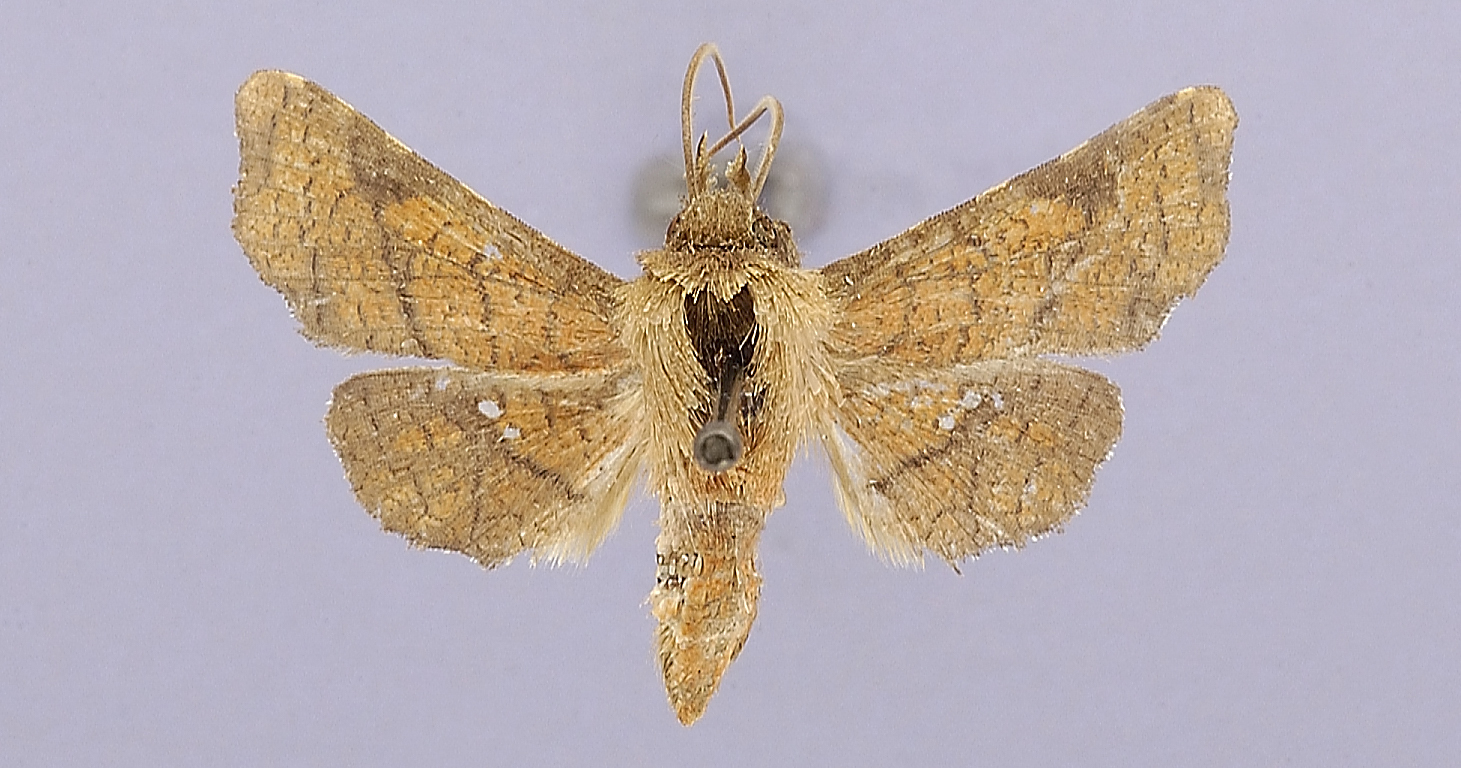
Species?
Dysodia remie
